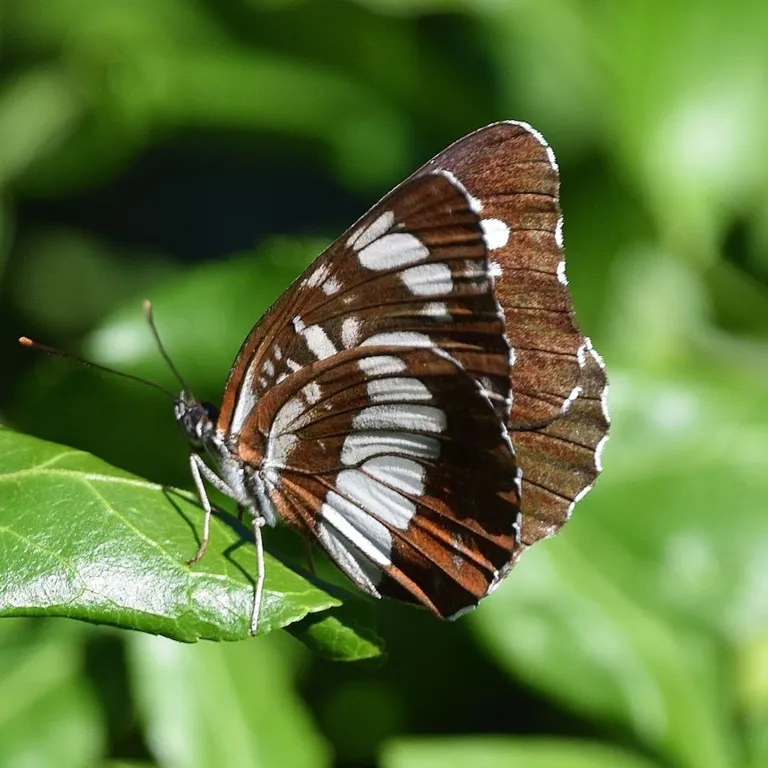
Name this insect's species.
Neptis rivularis
